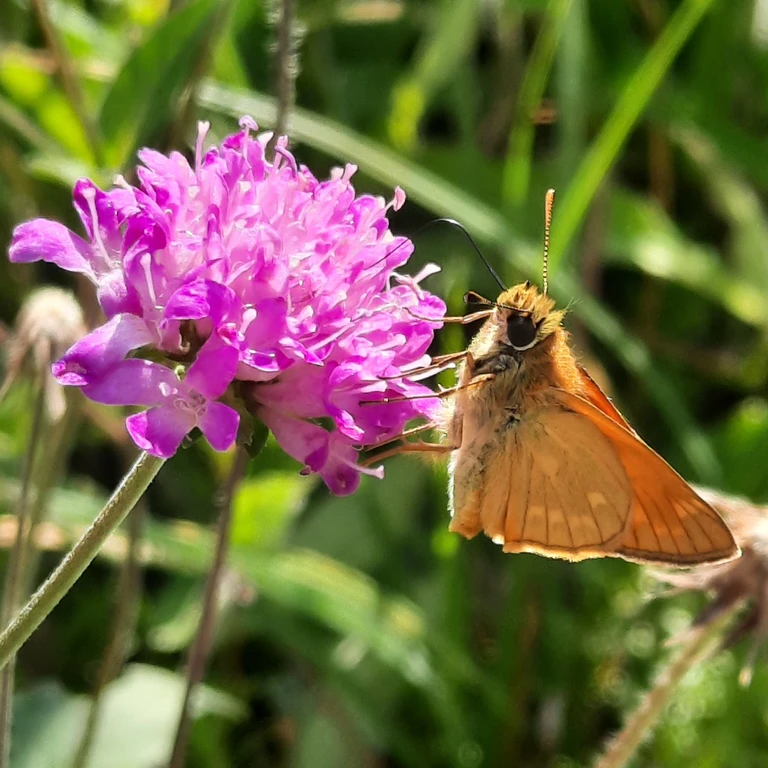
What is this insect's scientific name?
Ochlodes sylvanus (also Ochlodes venata)
